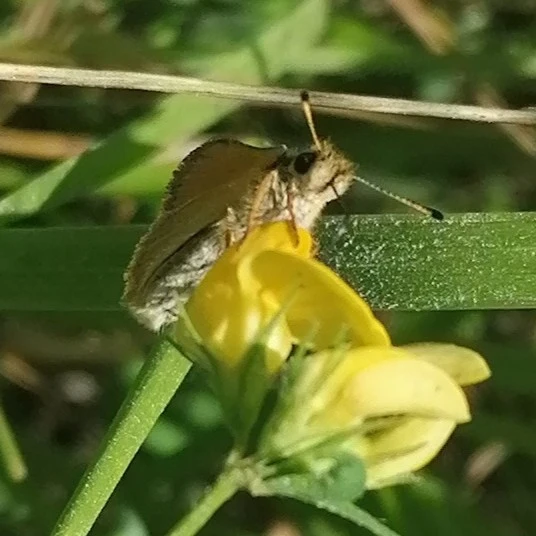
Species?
Thymelicus lineola
